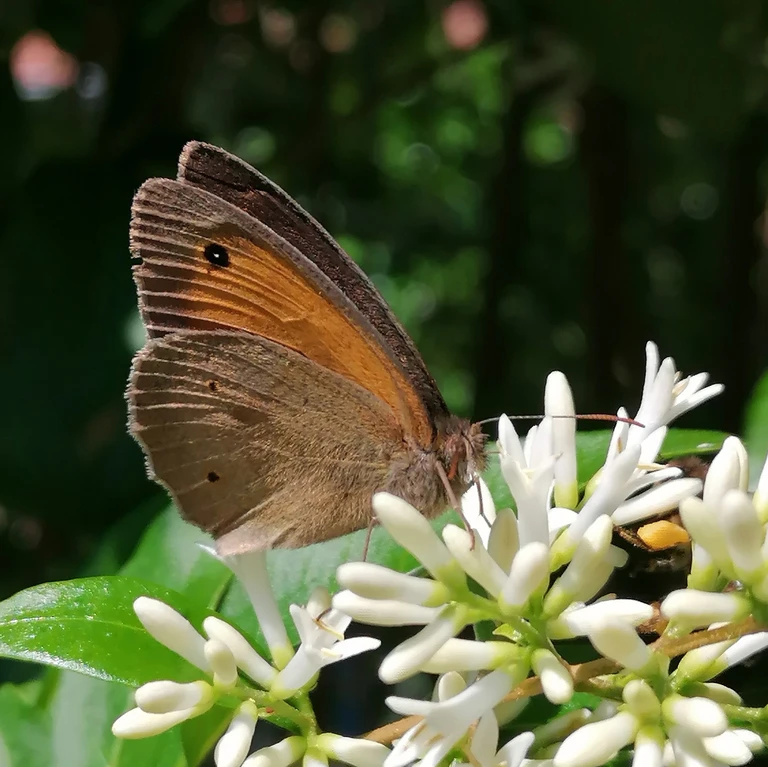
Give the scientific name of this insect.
Maniola jurtina
